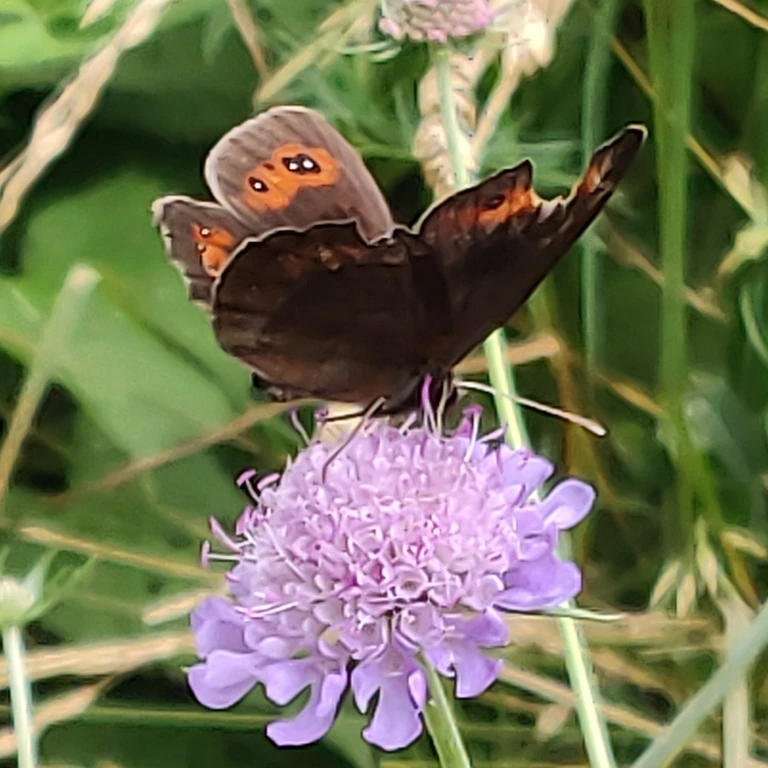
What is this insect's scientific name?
Erebia aethiops
